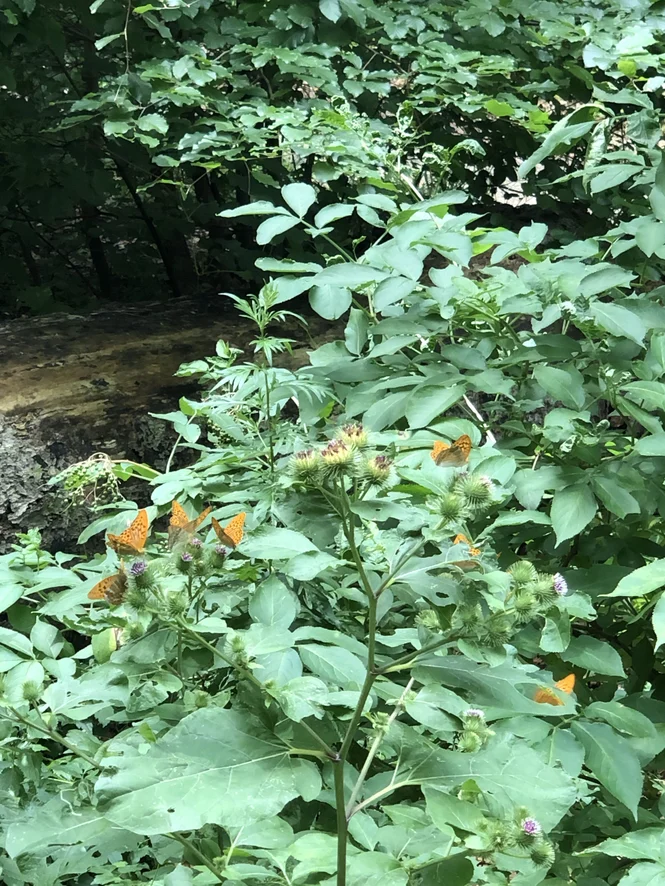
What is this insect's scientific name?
Argynnis paphia
